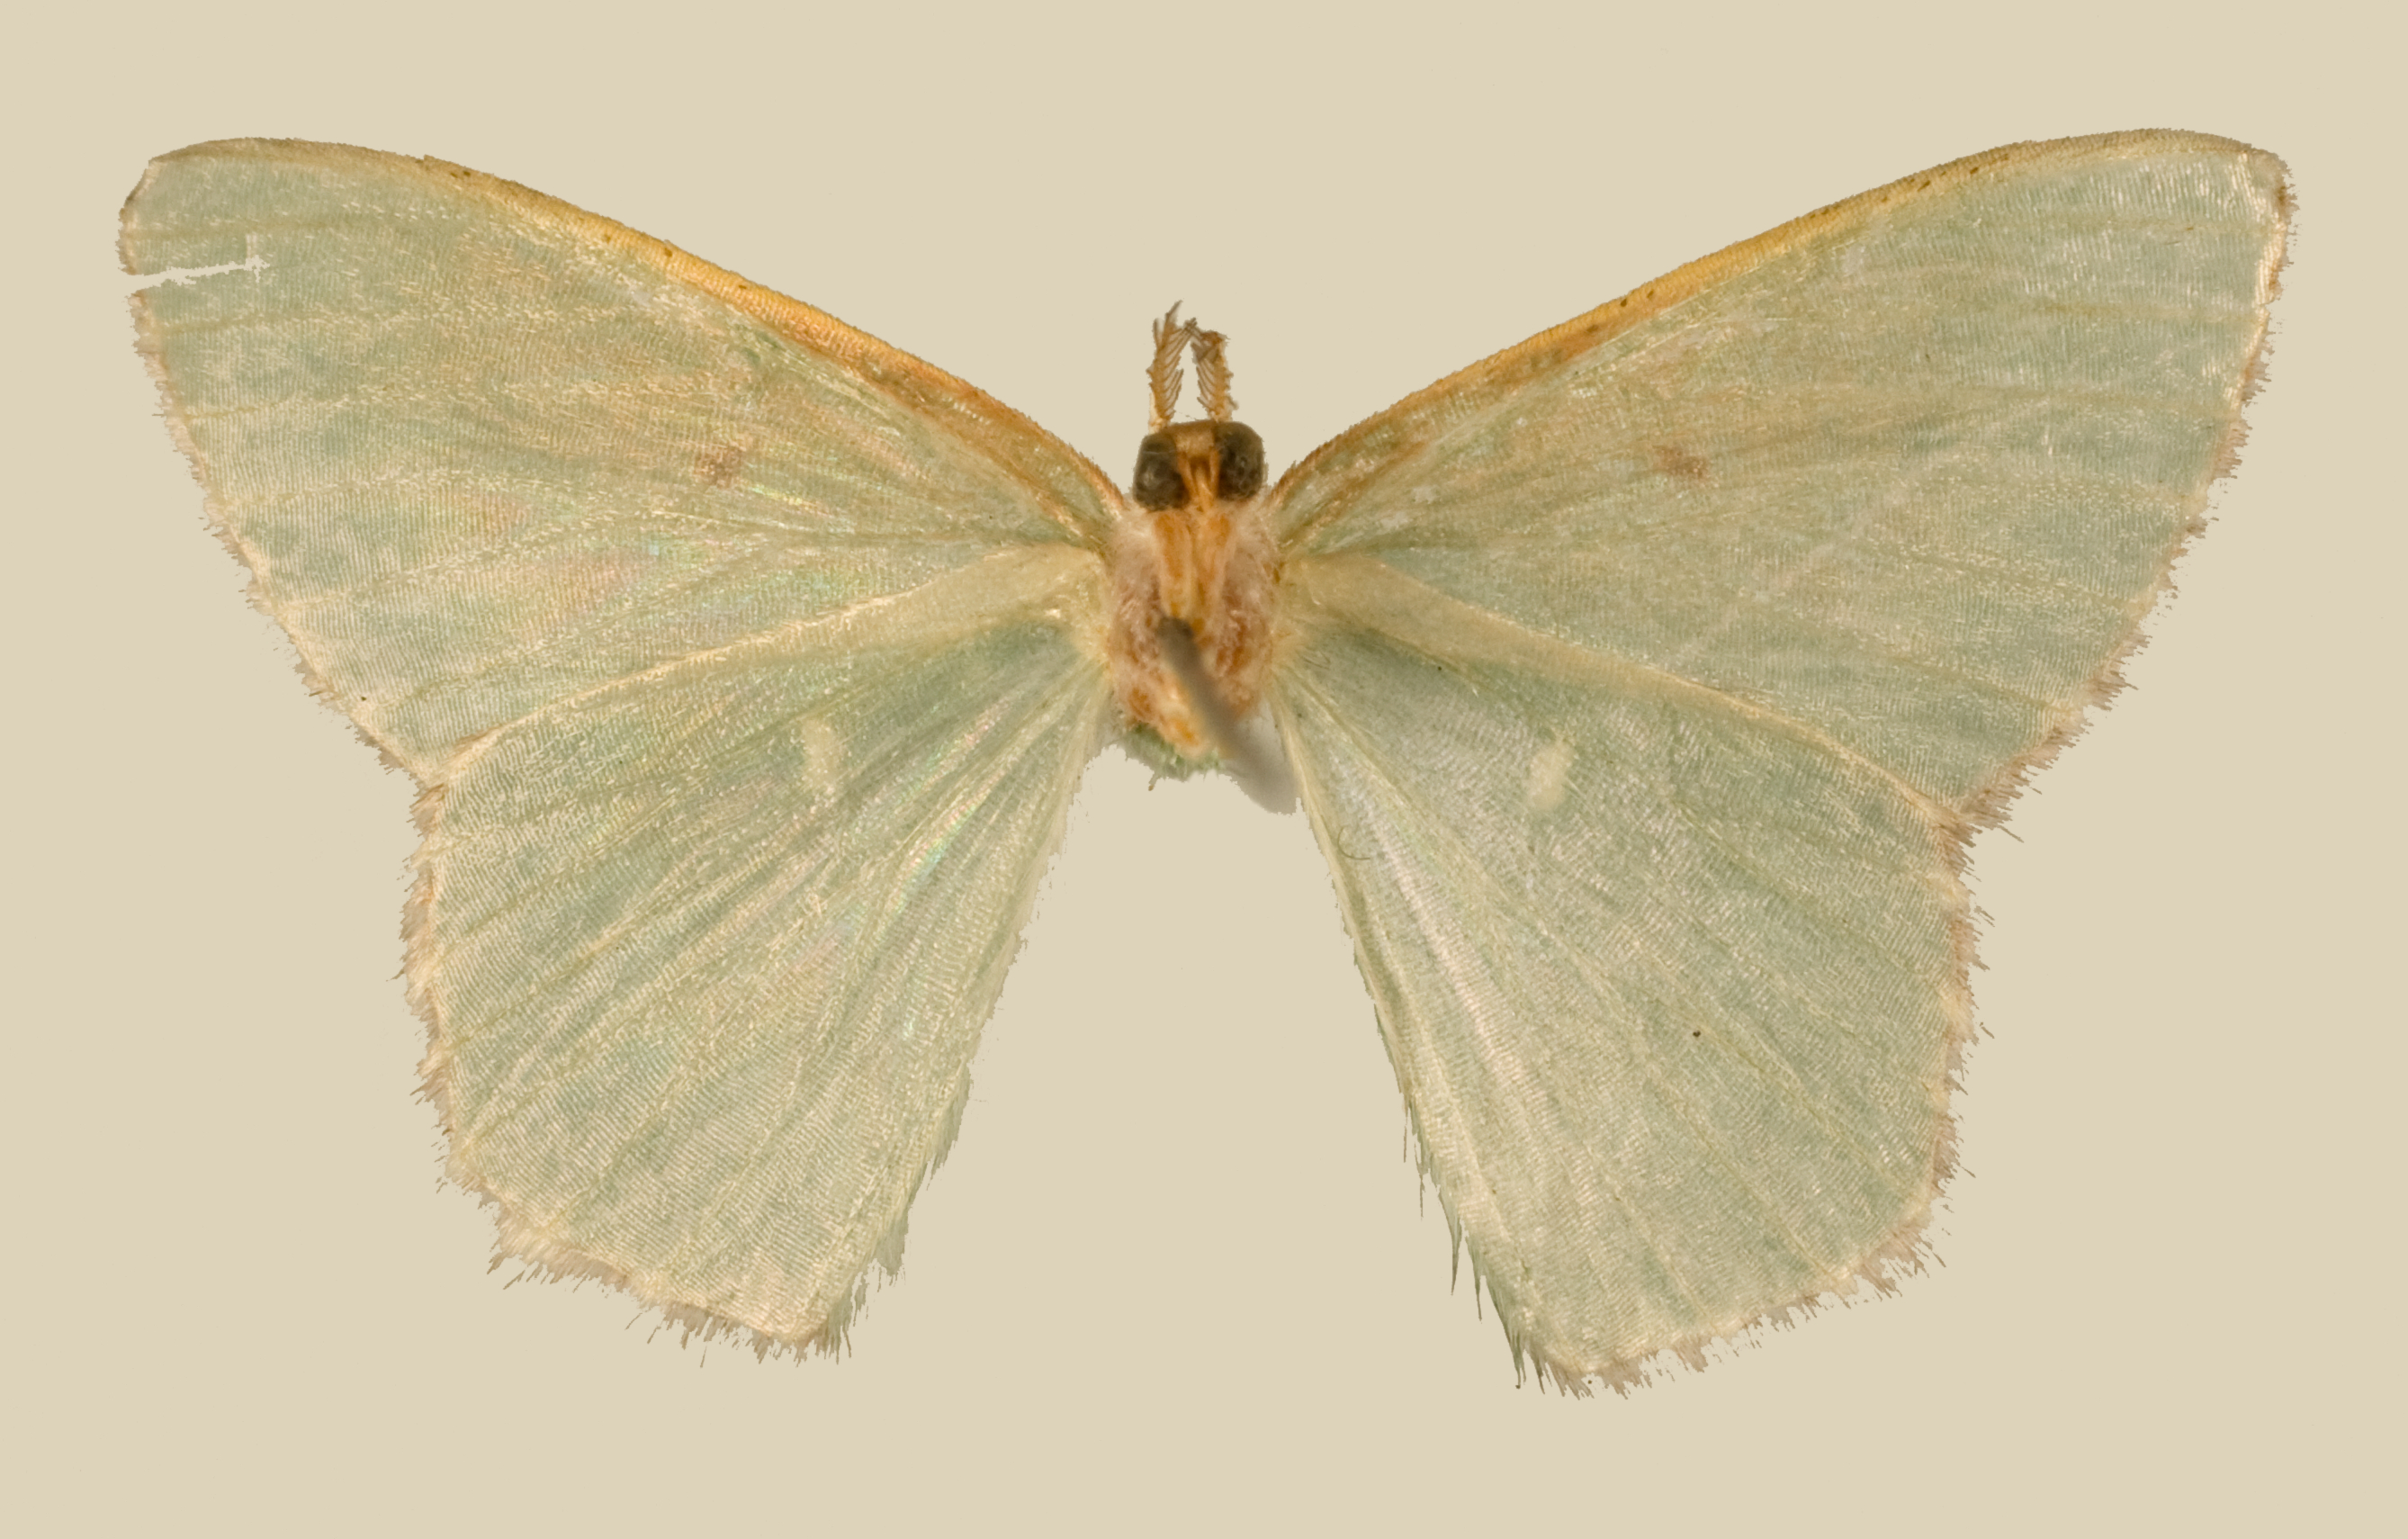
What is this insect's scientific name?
Oospila peralta
